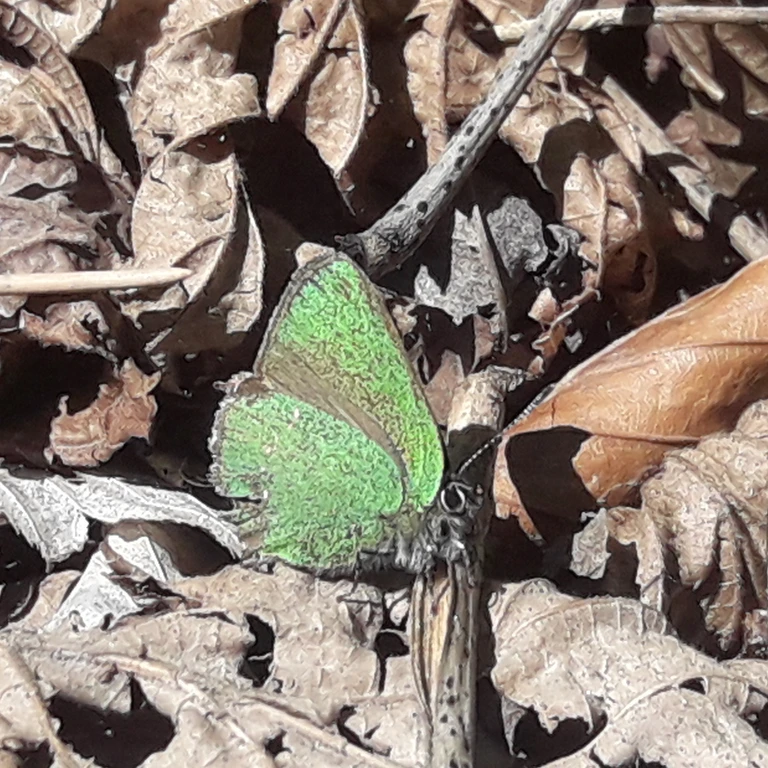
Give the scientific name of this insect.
Callophrys rubi
